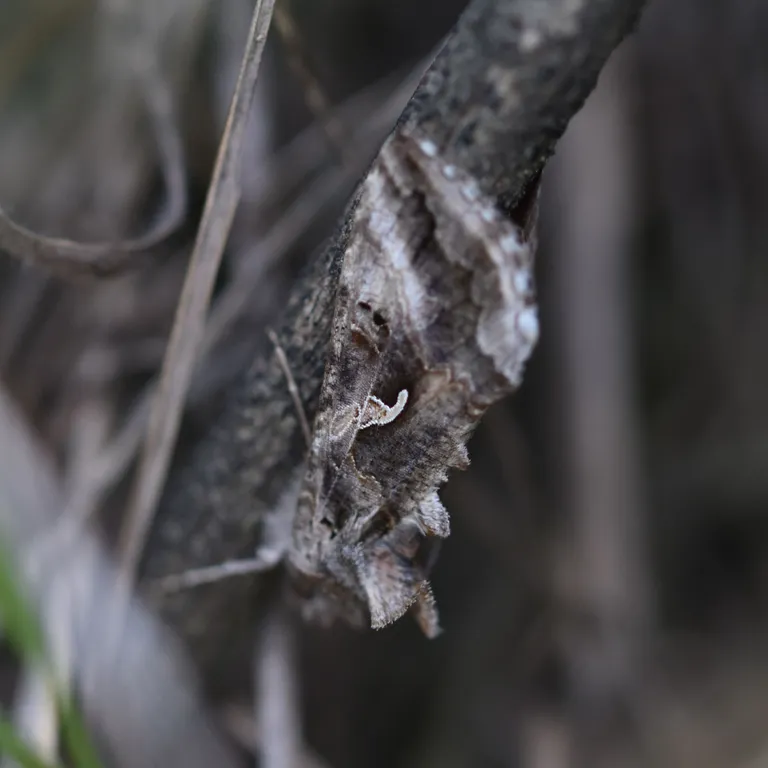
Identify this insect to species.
Autographa gamma
